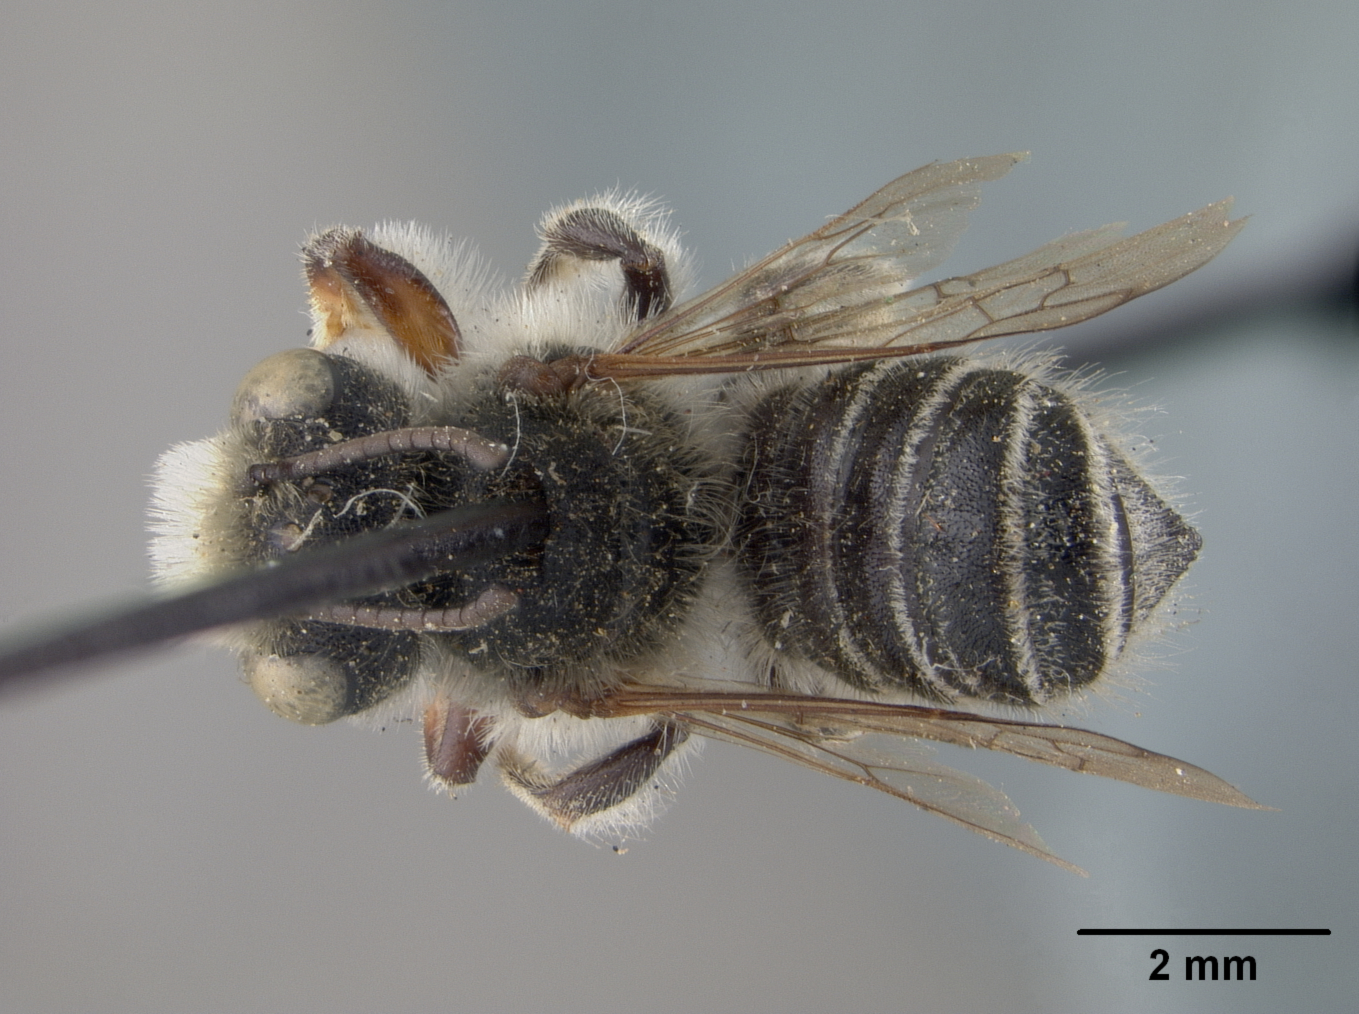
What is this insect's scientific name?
Megachile neglecta
